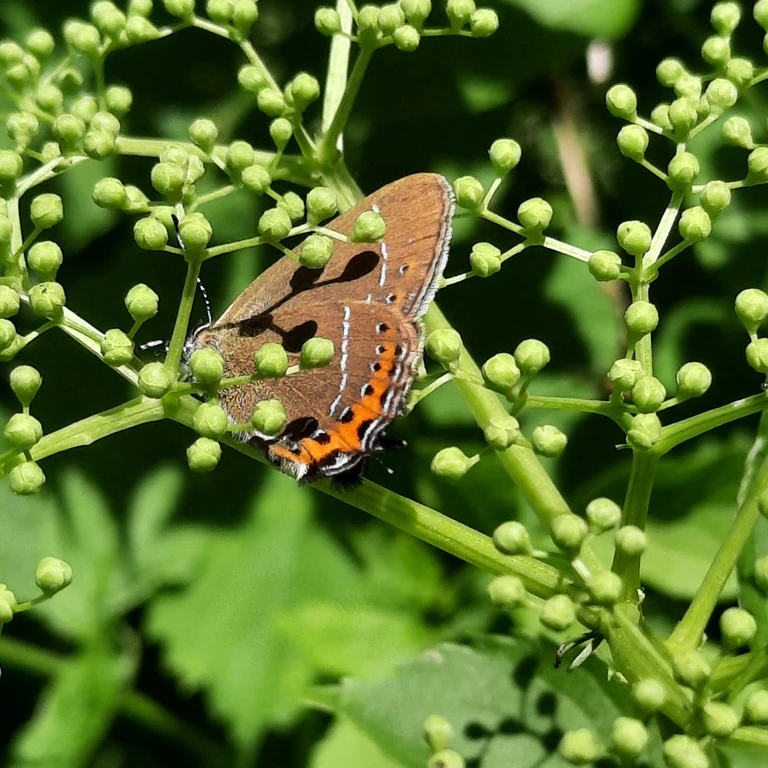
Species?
Satyrium pruni (also Fixsenia pruni)
